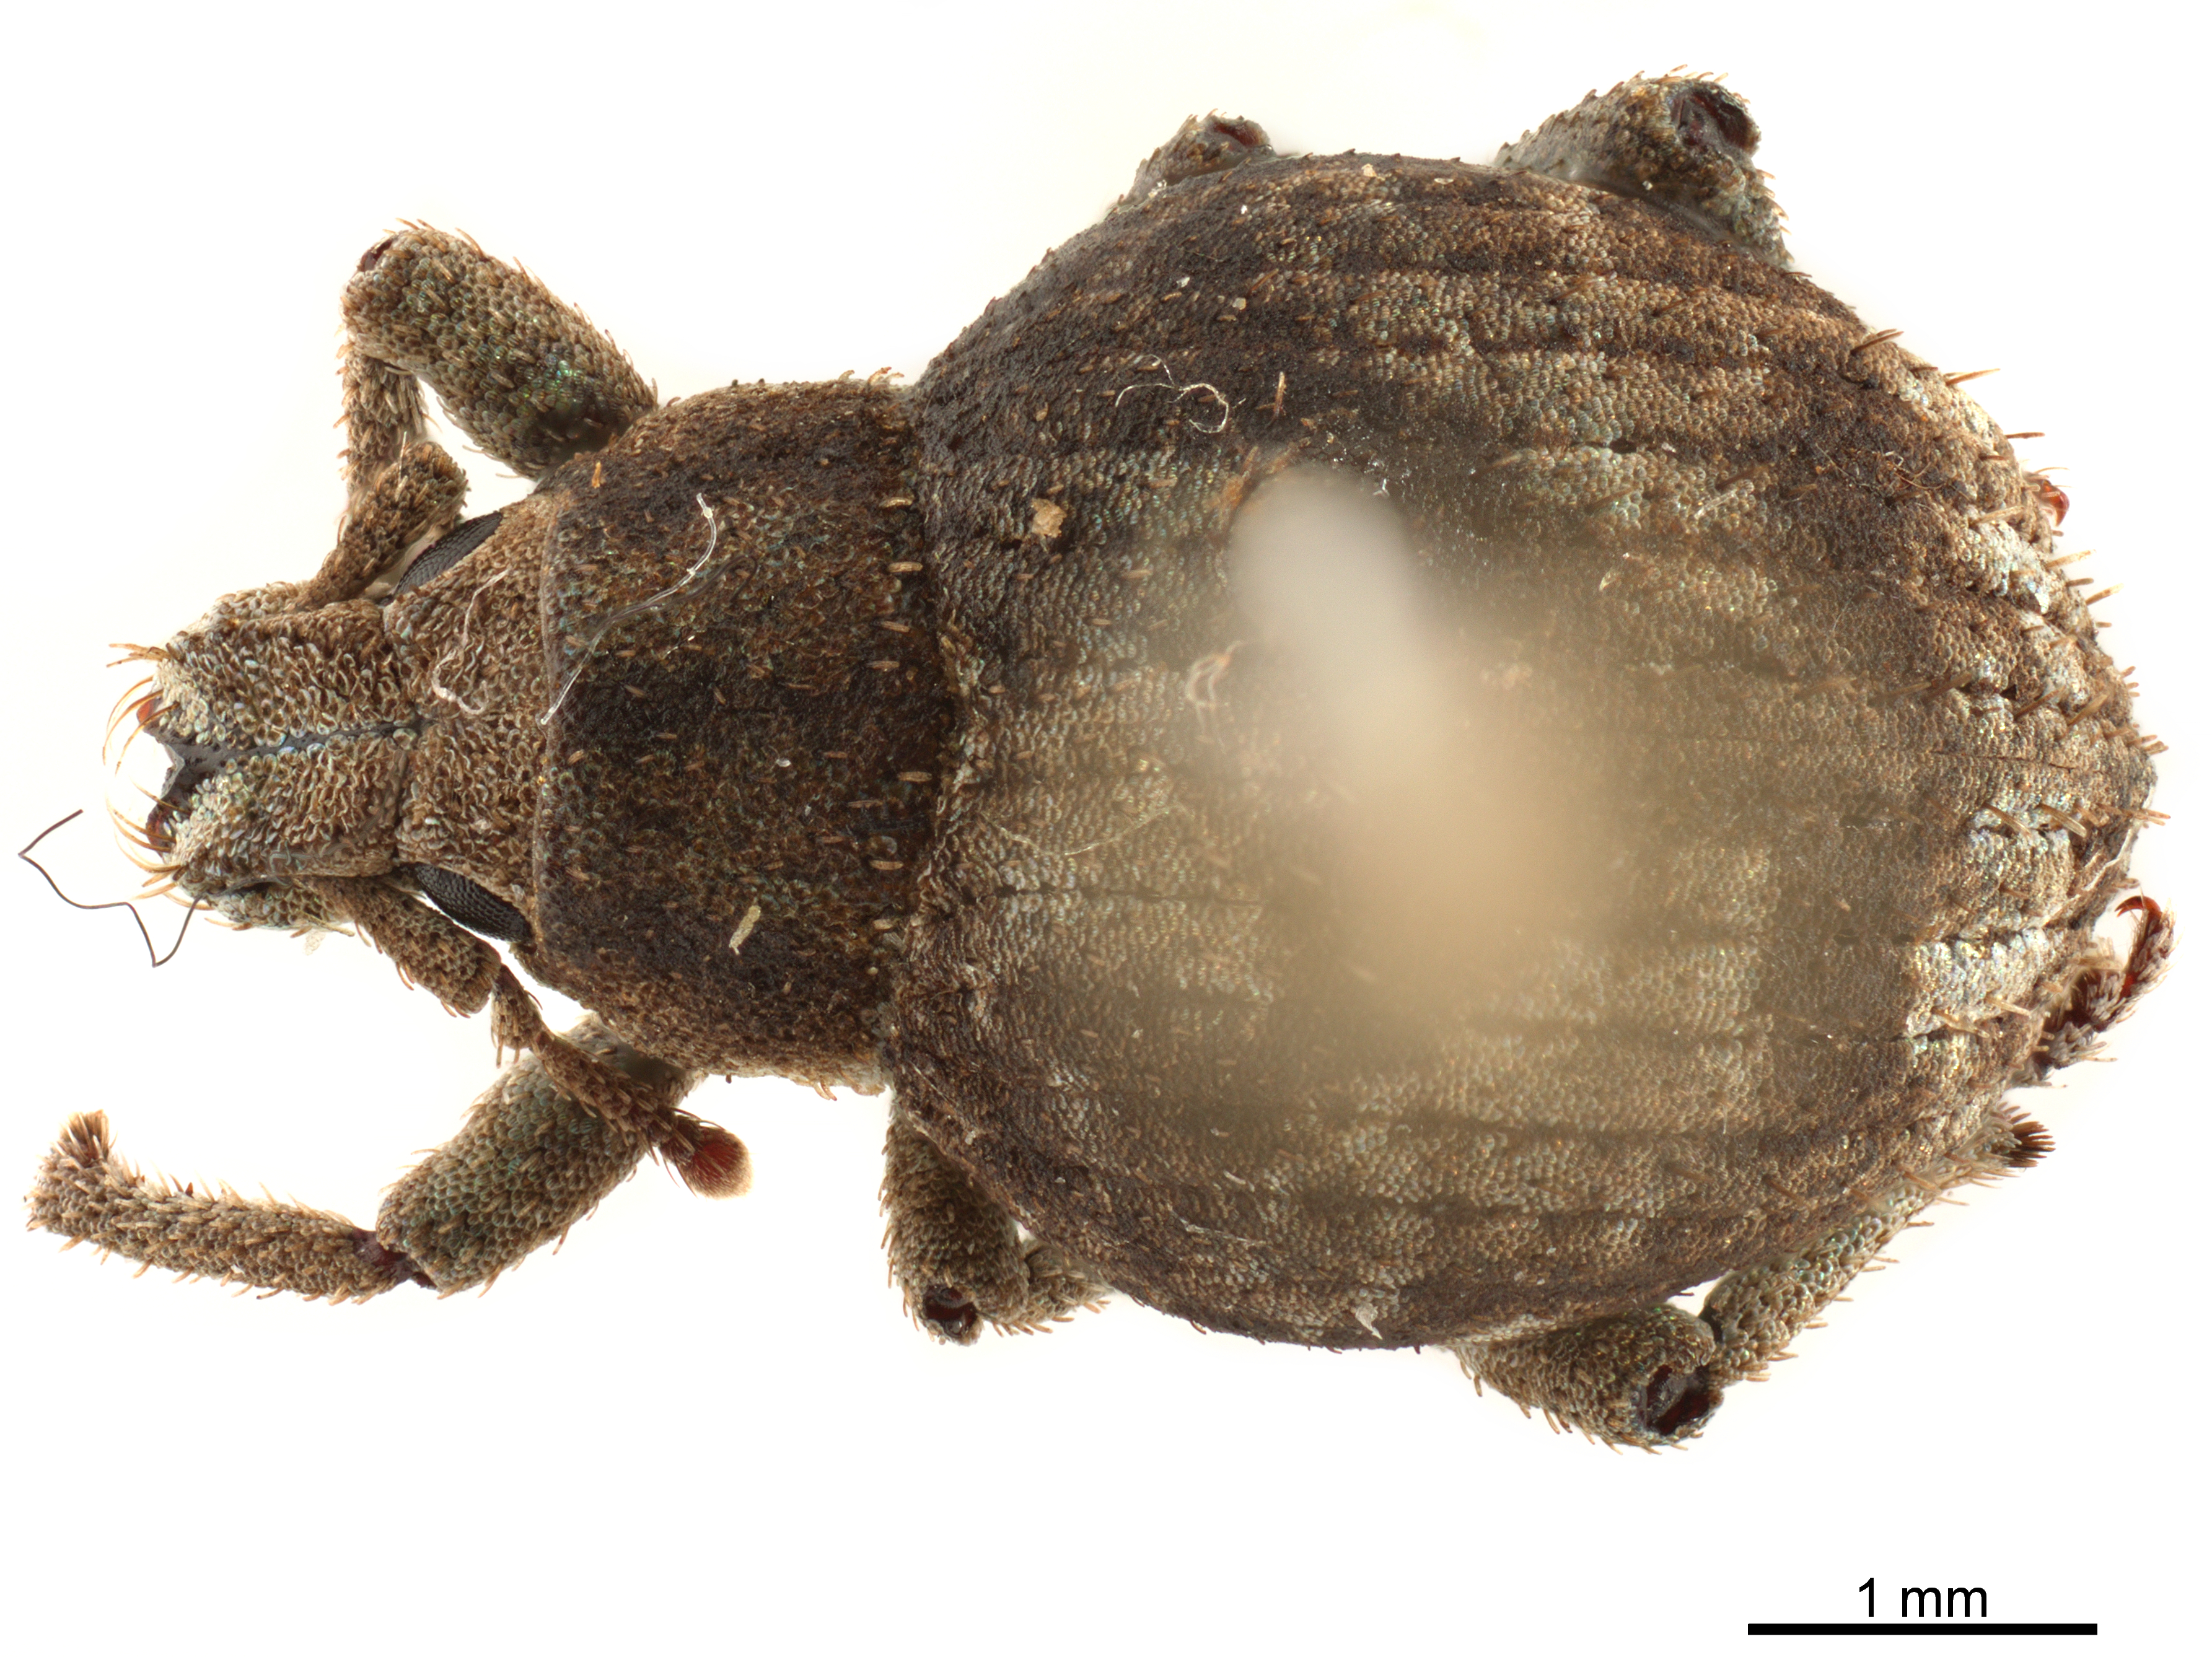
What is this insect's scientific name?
Pseudocneorhinus bifasciatus (also Callirhopalus bifasciatus)
